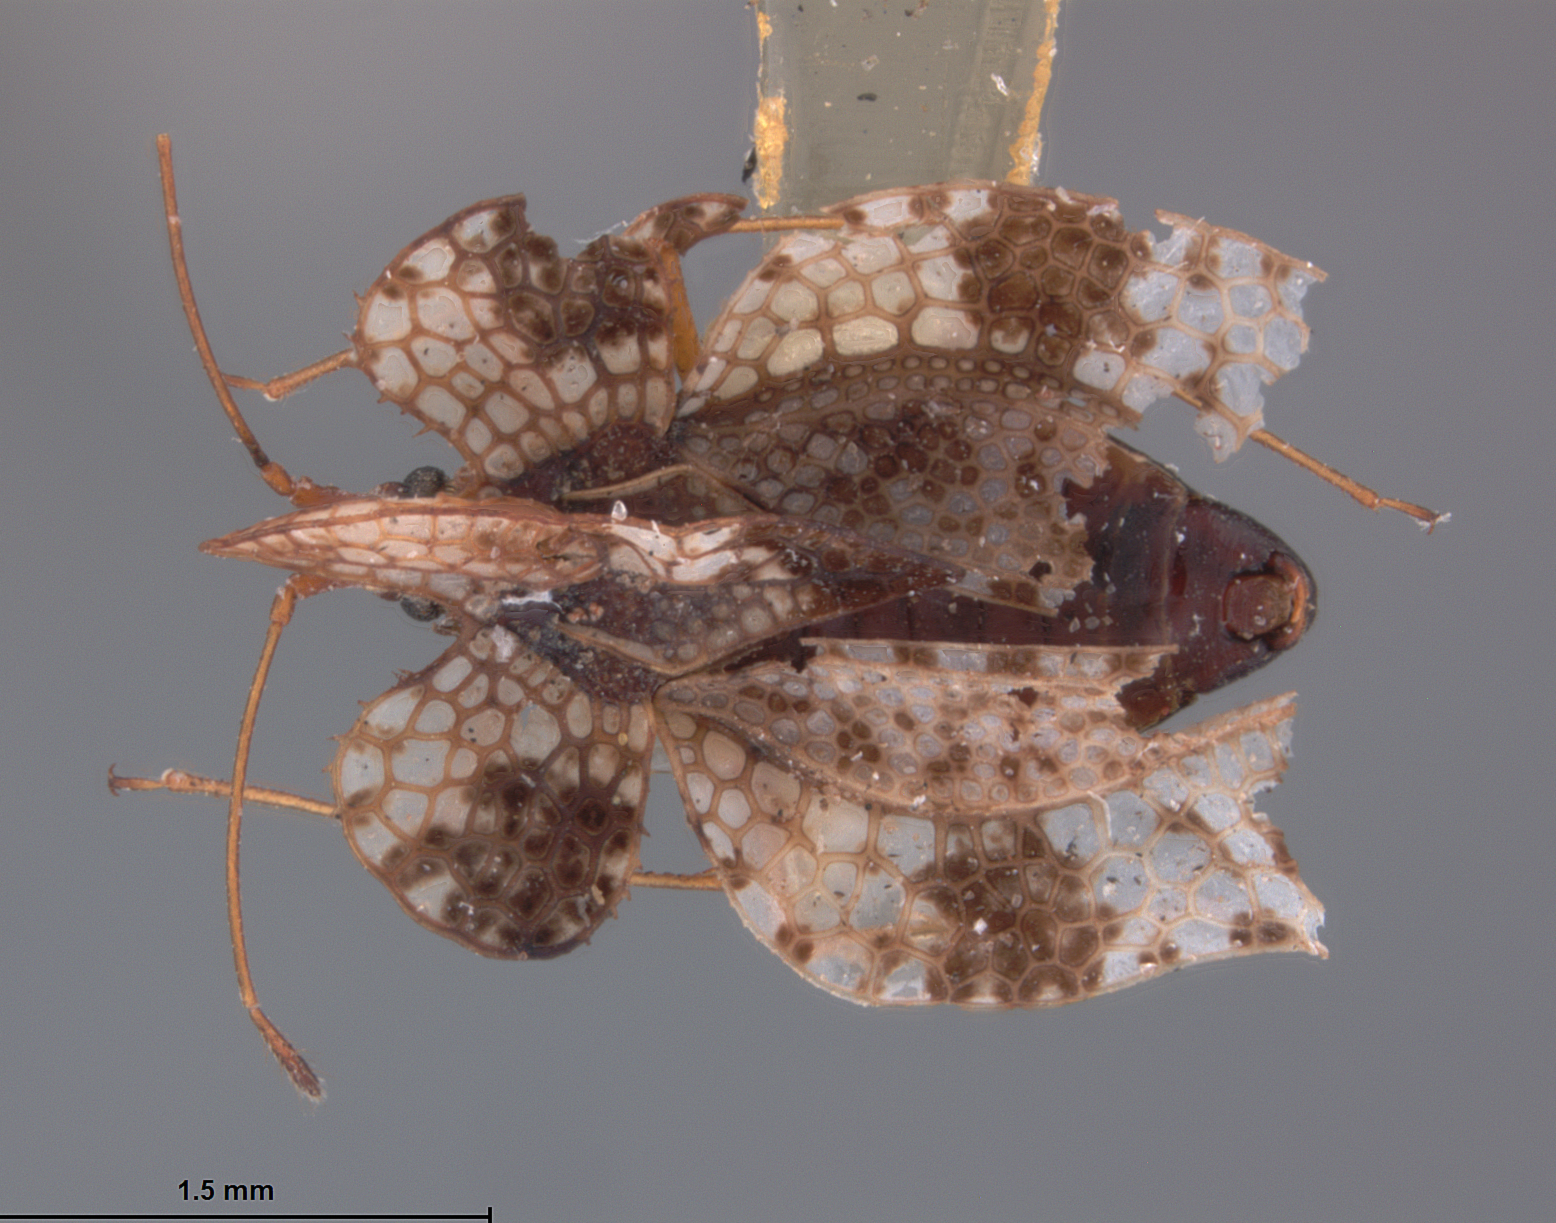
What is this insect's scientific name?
Leptocysta novatis
